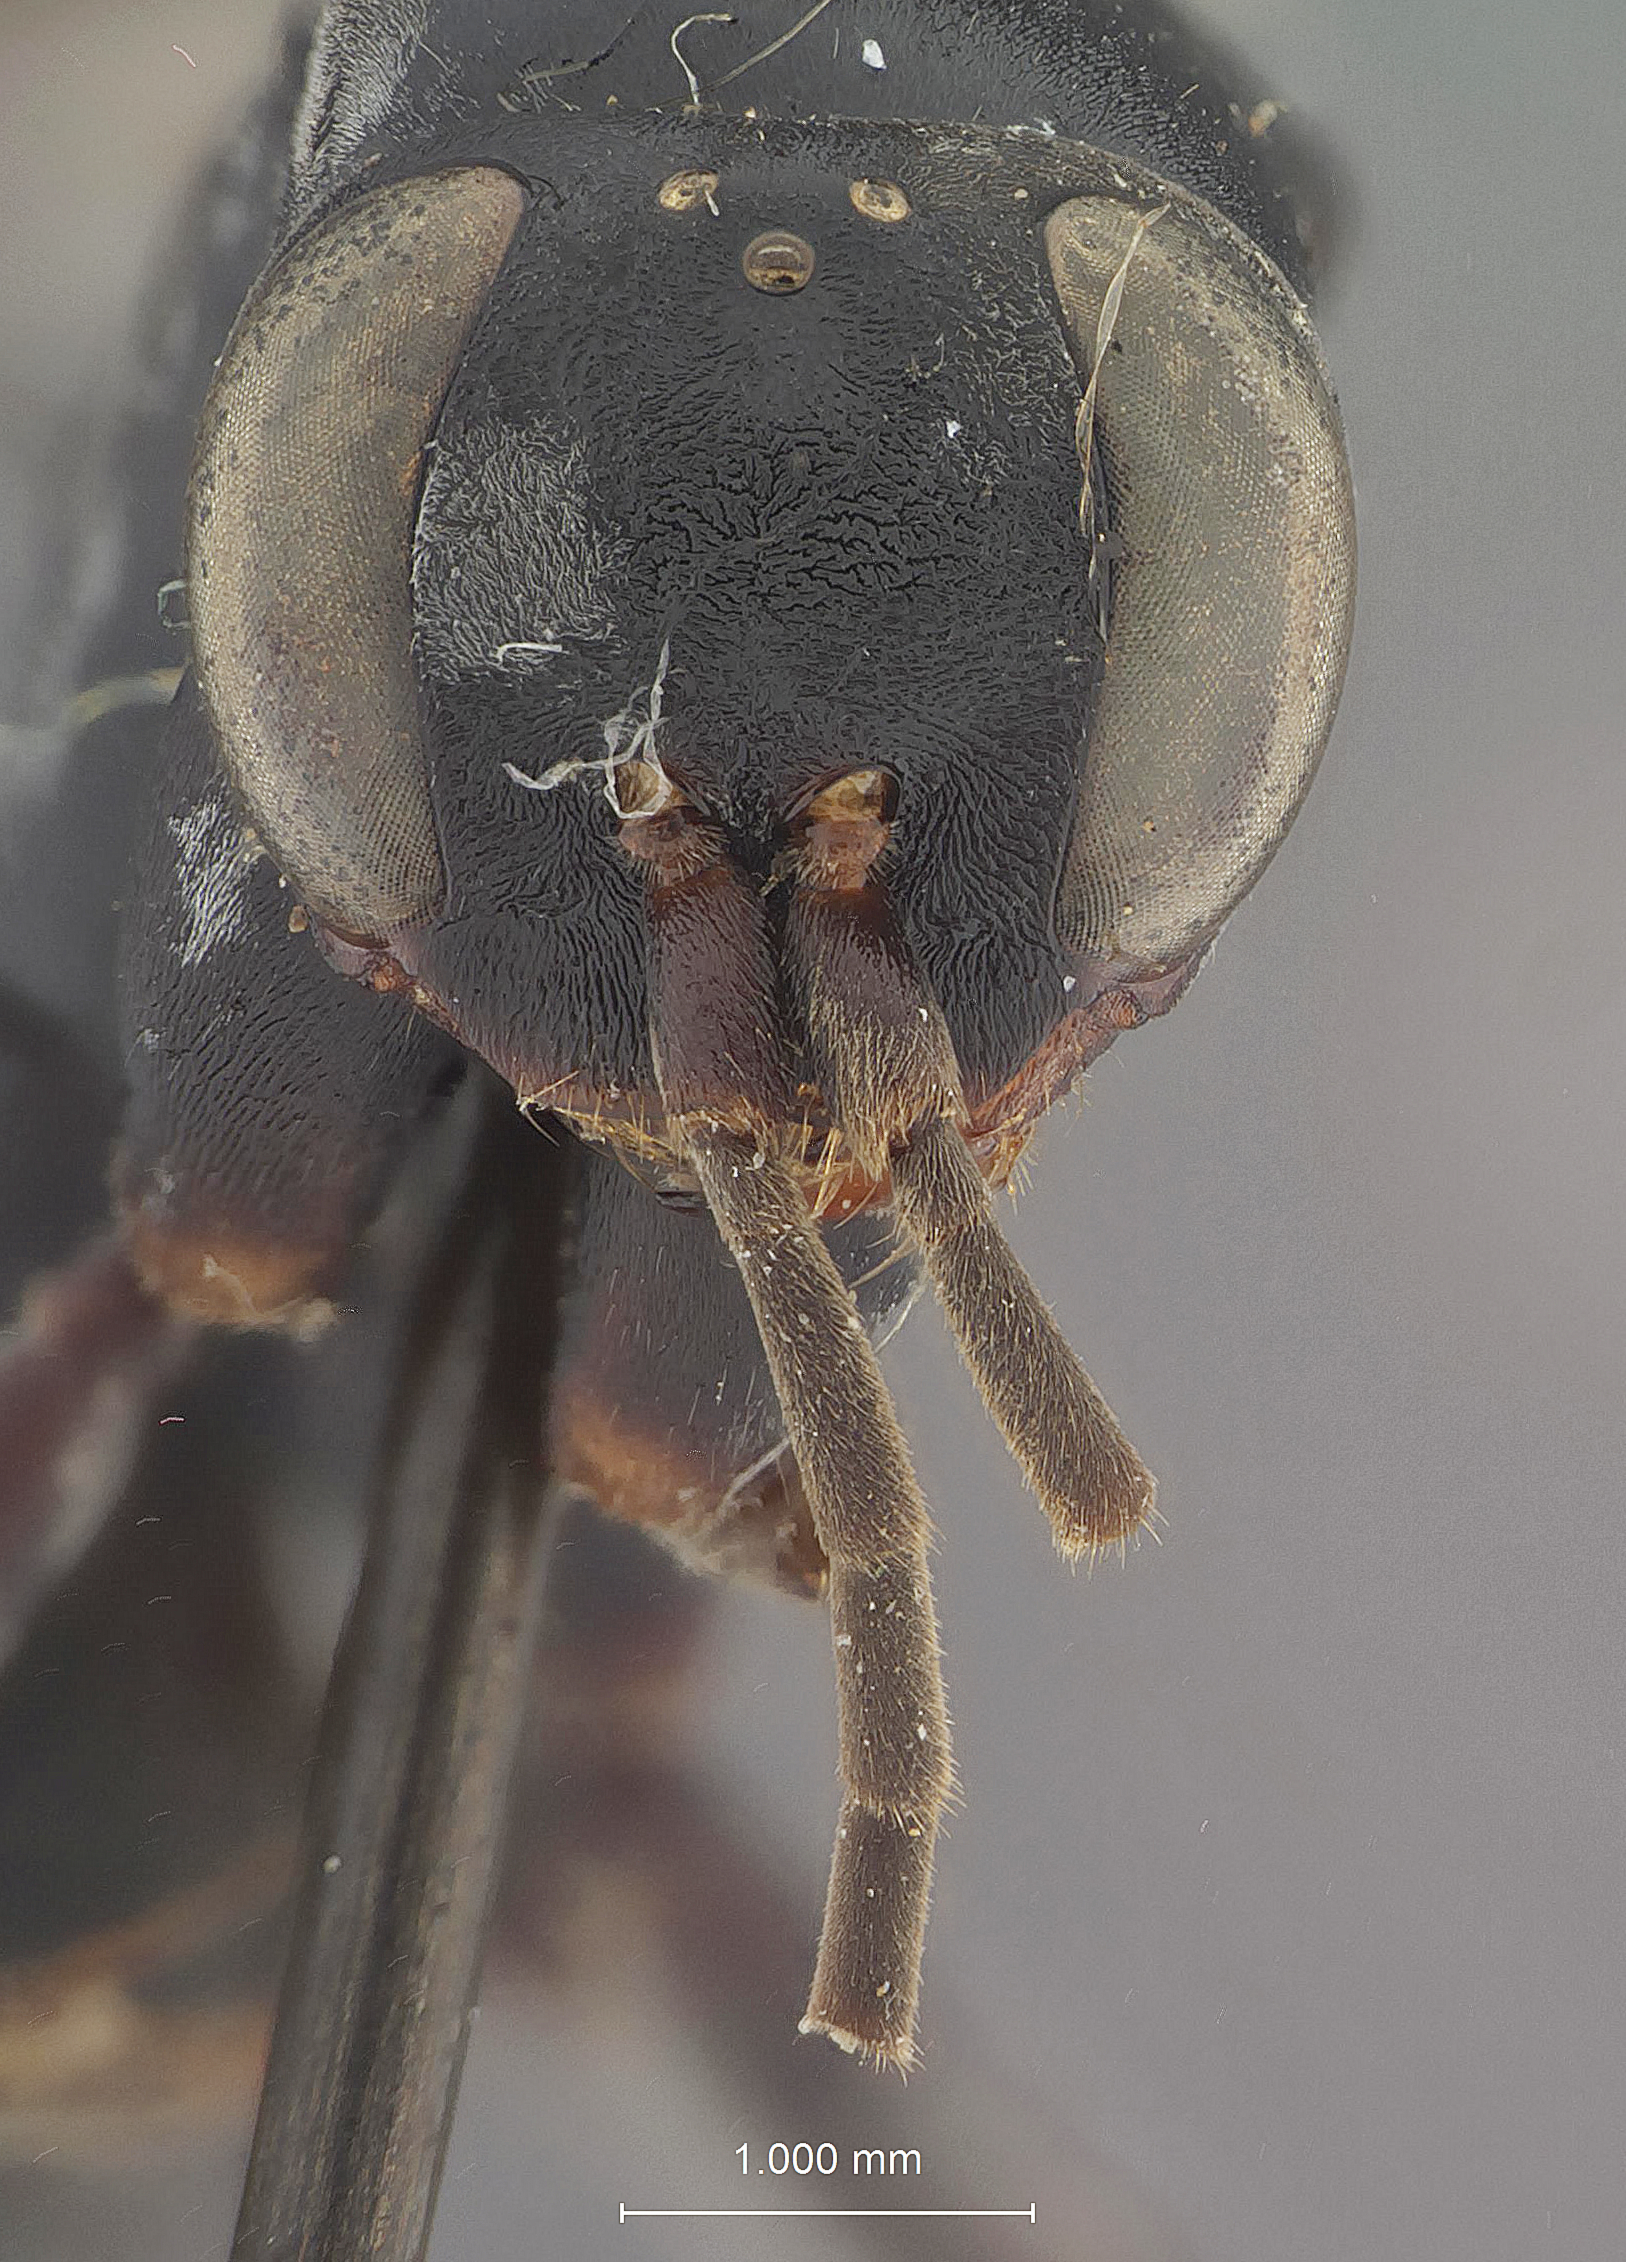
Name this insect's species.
Cliochares convexus
